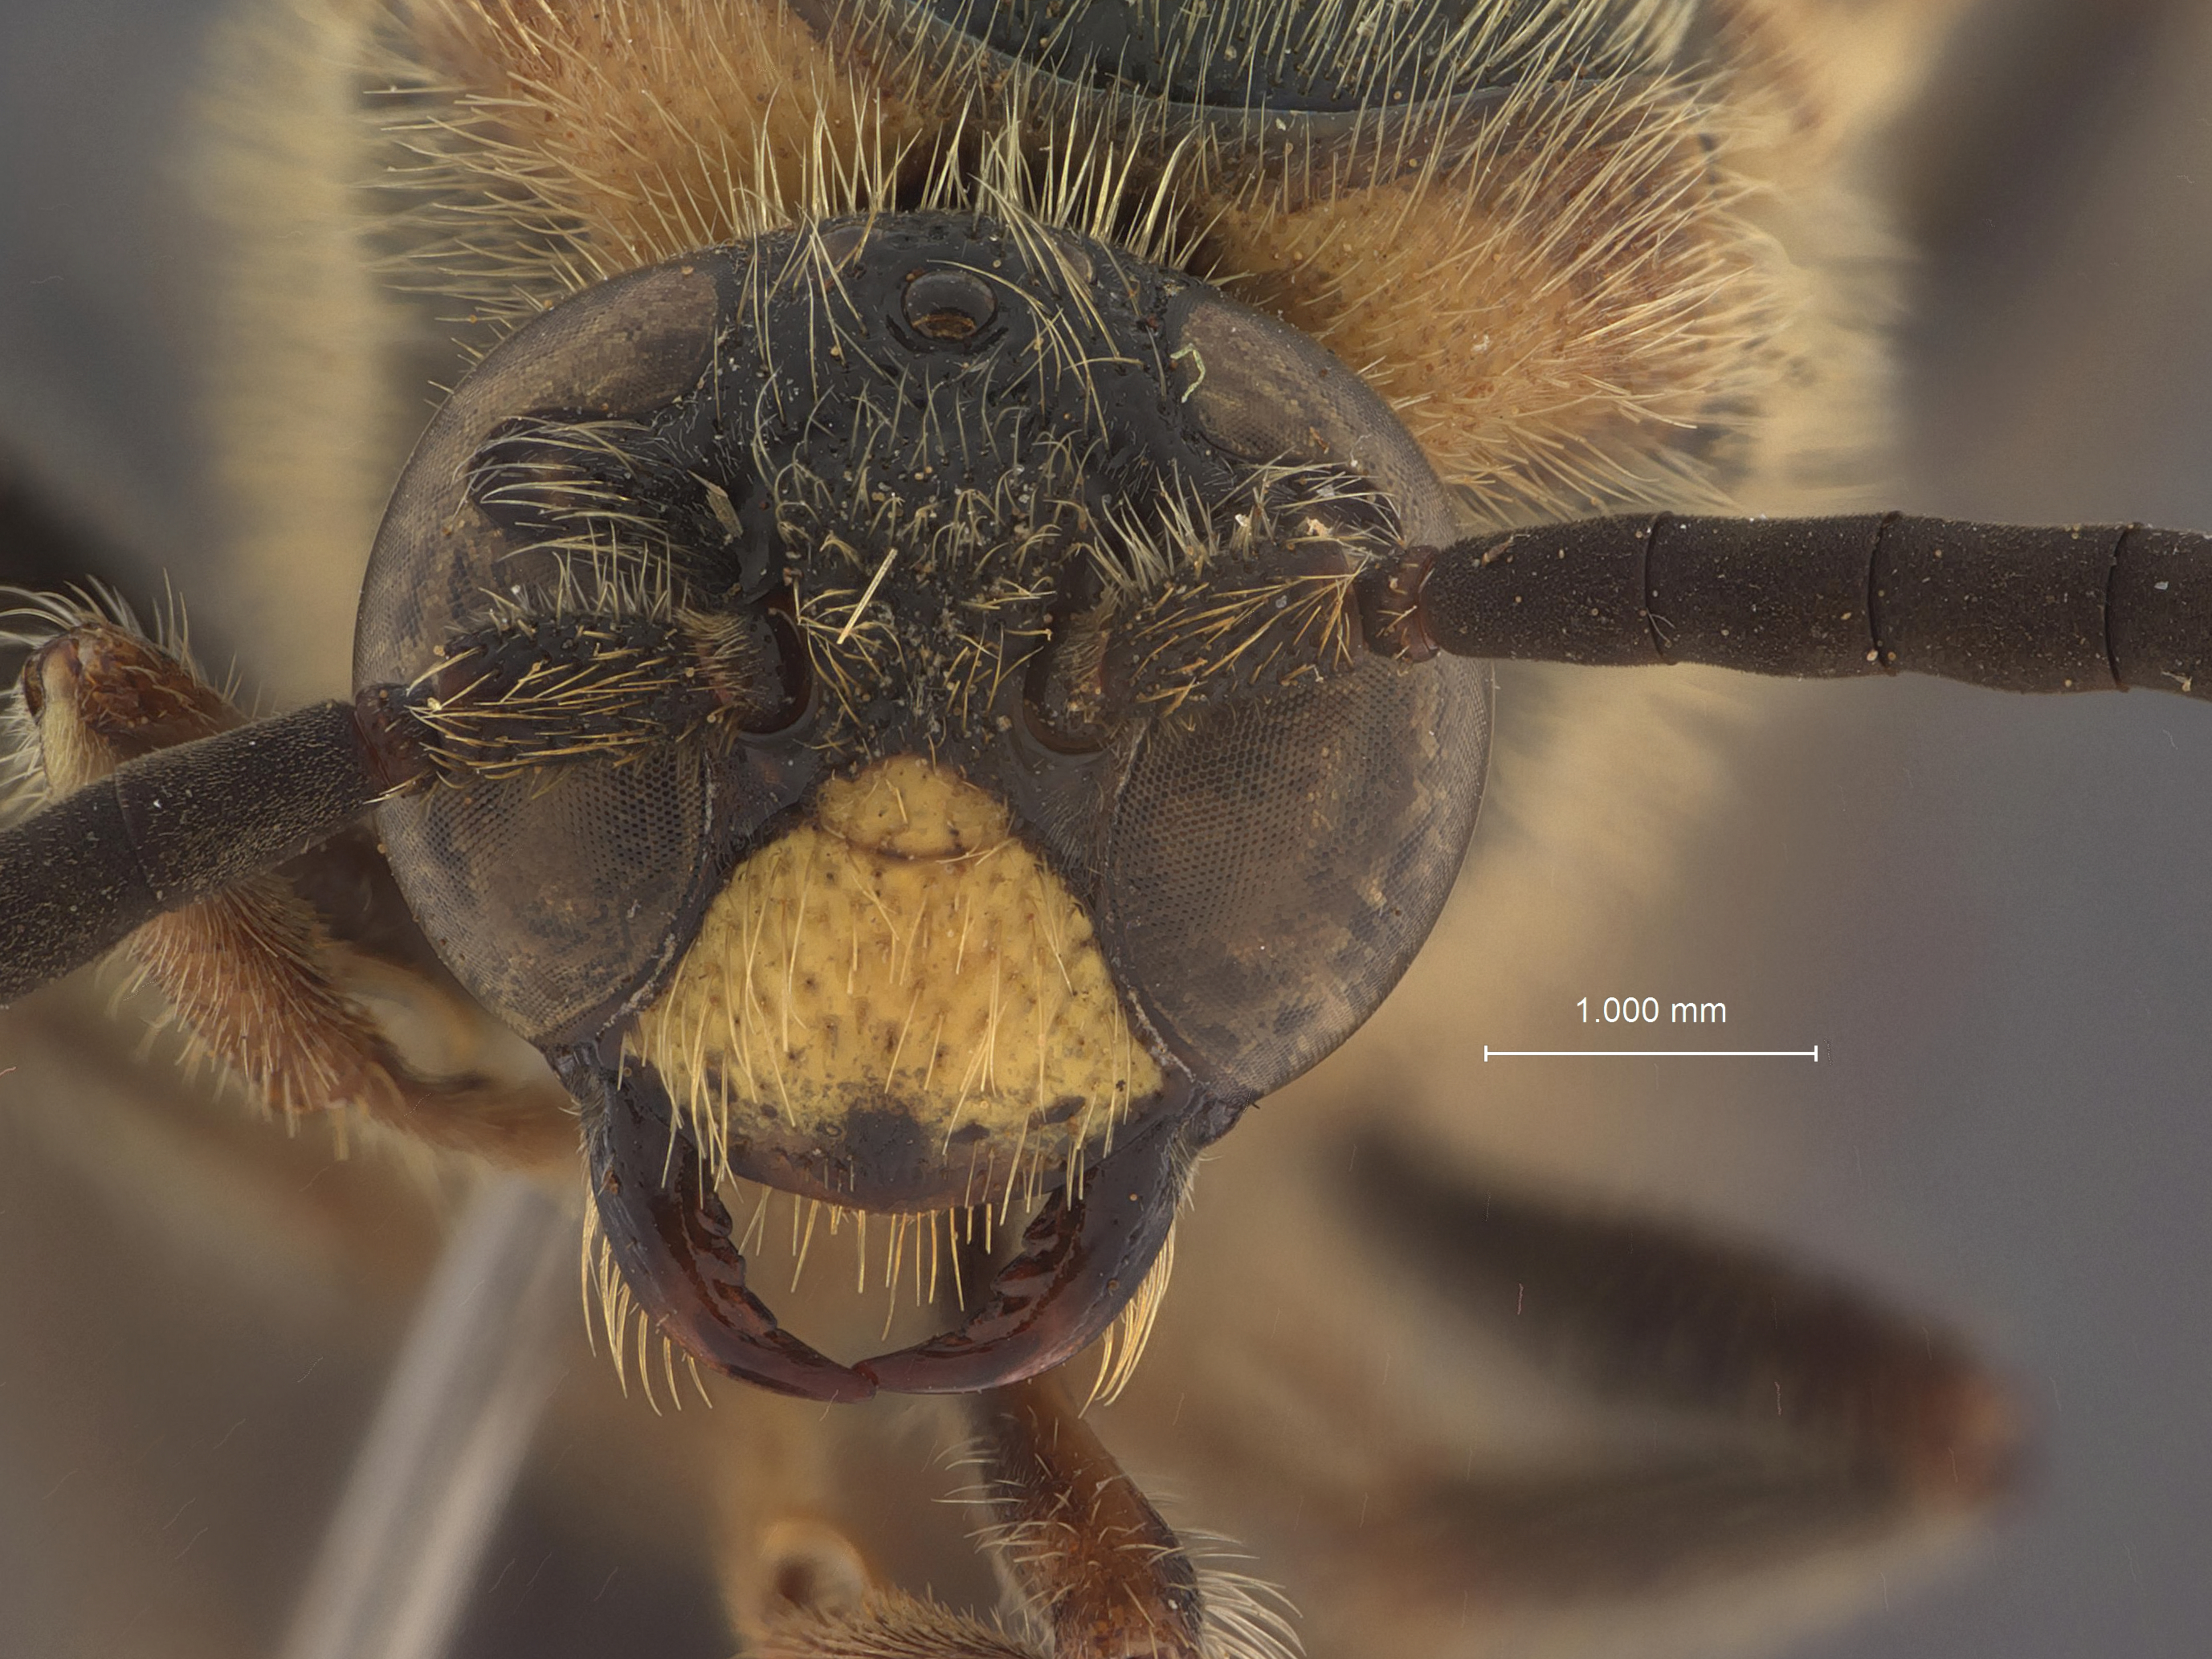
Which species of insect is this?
Scolia wusheensis
